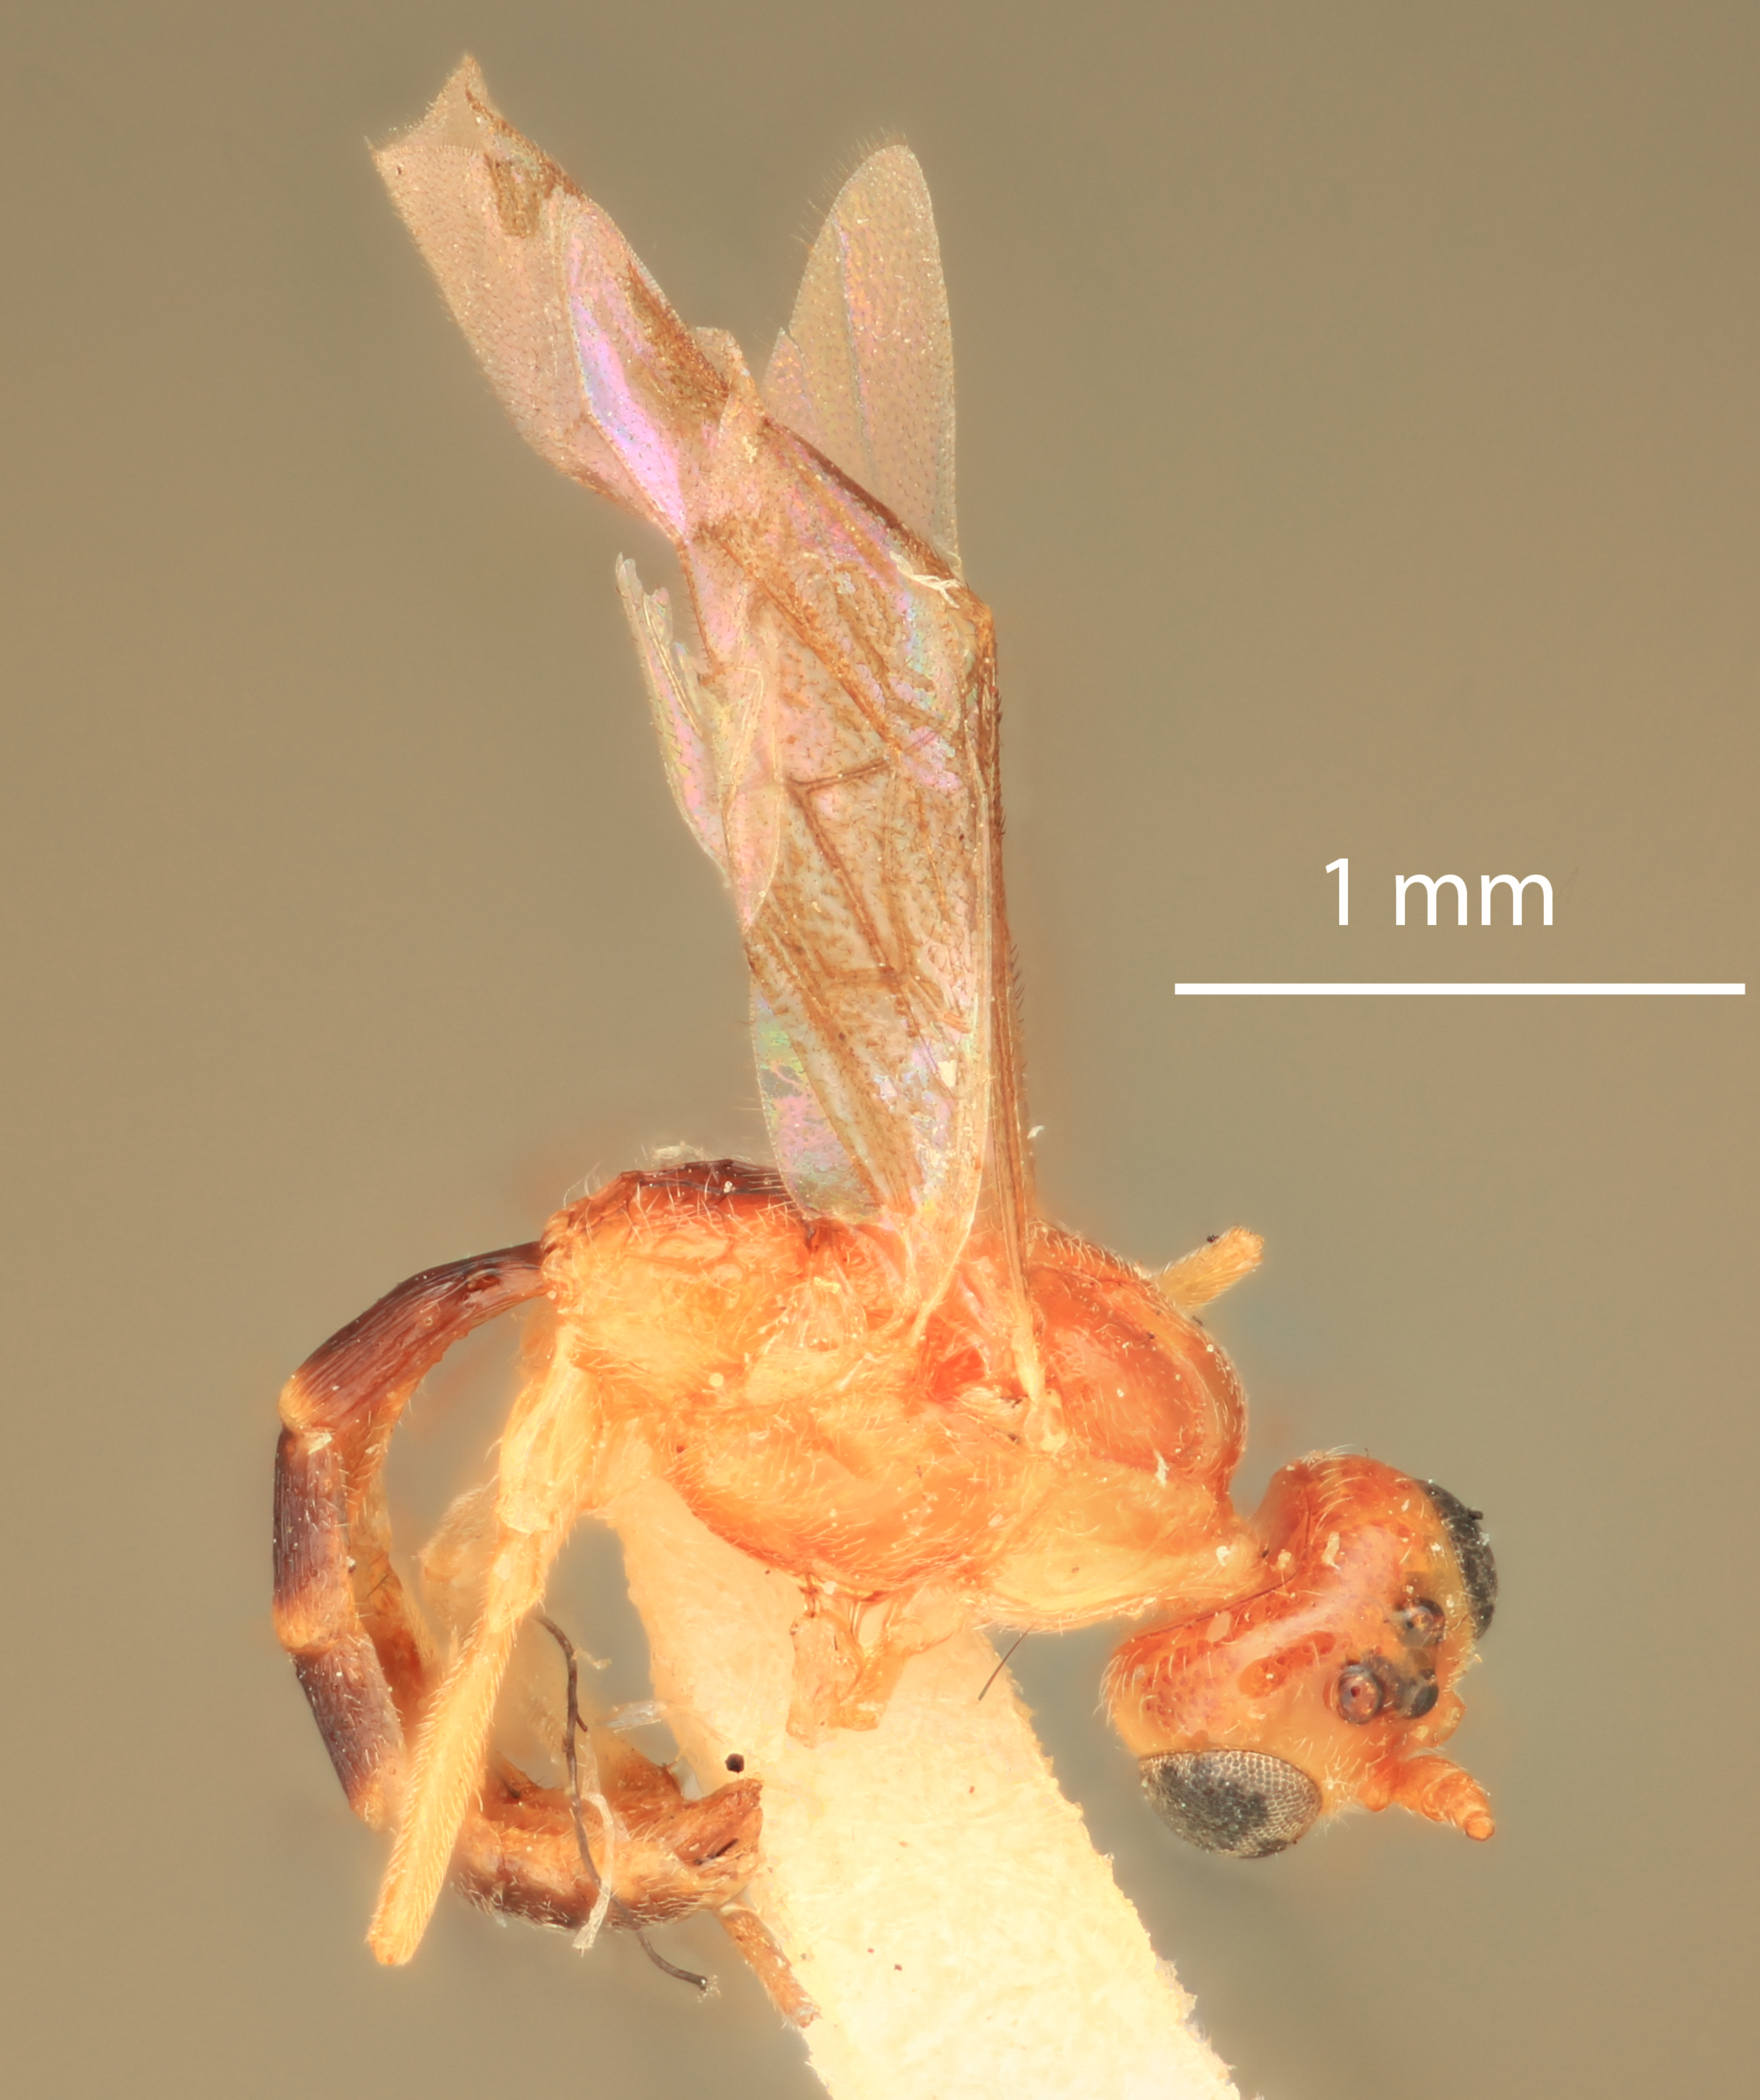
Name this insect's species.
Hybophanes verminatus
